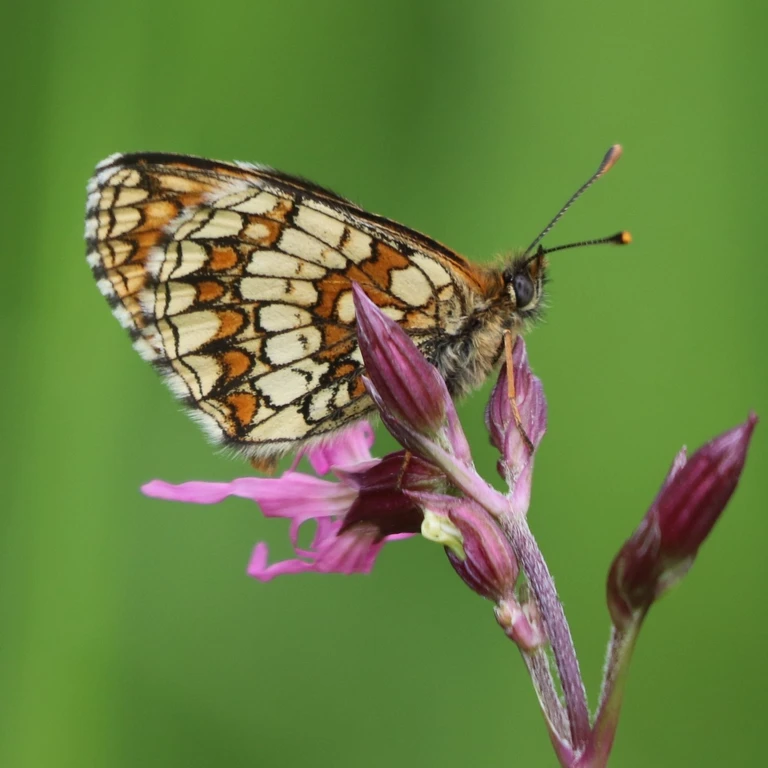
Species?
Melitaea athalia
